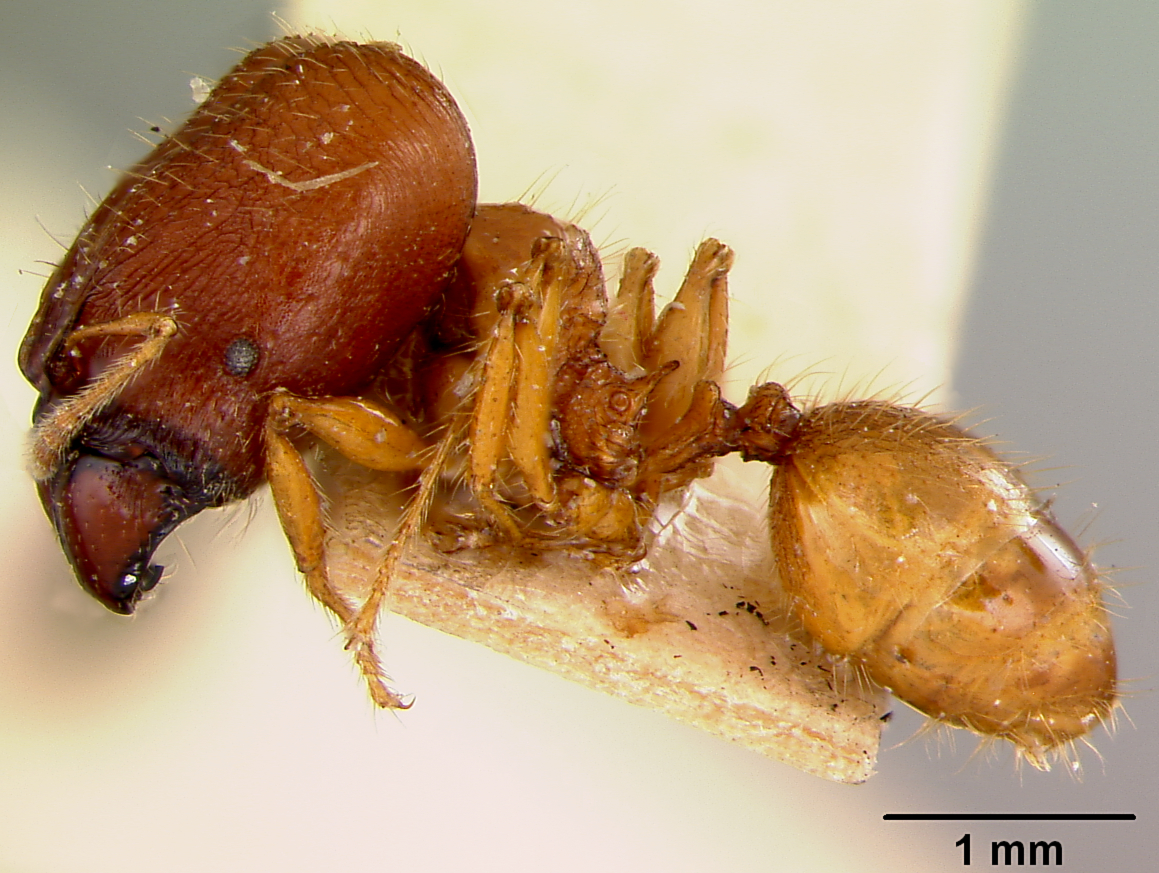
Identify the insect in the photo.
Pheidole mendanai
